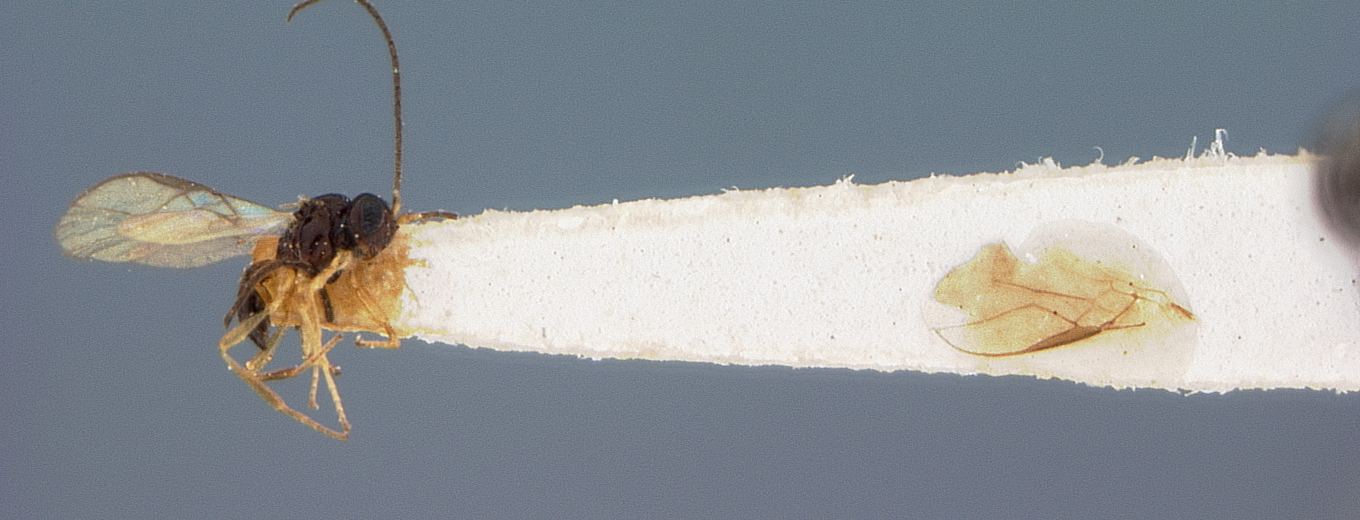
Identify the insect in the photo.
Opius tropaeoli
